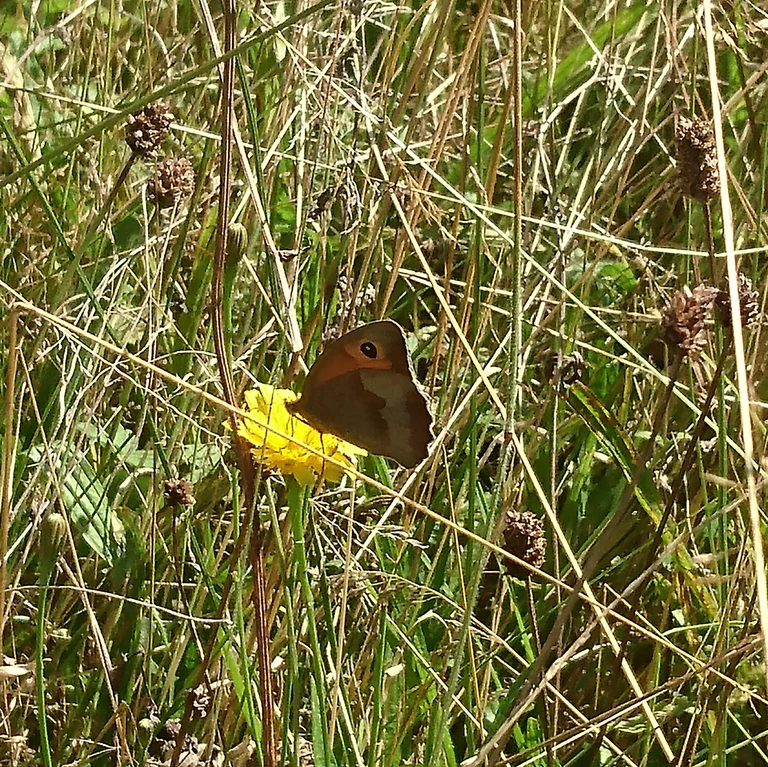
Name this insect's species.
Maniola jurtina
